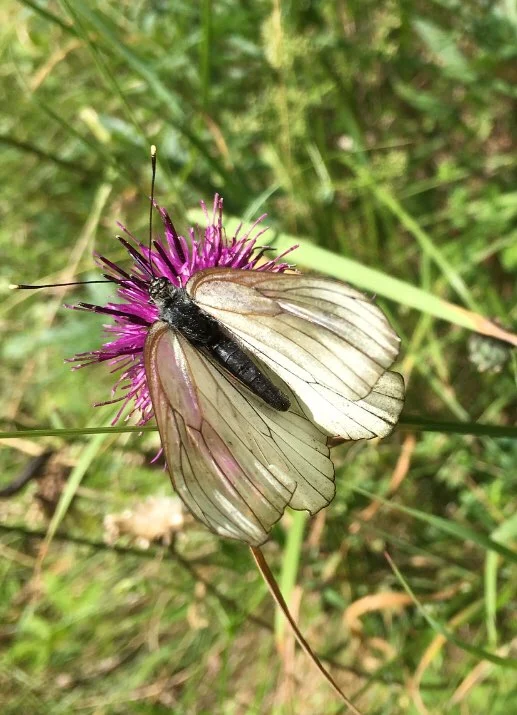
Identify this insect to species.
Aporia crataegi
